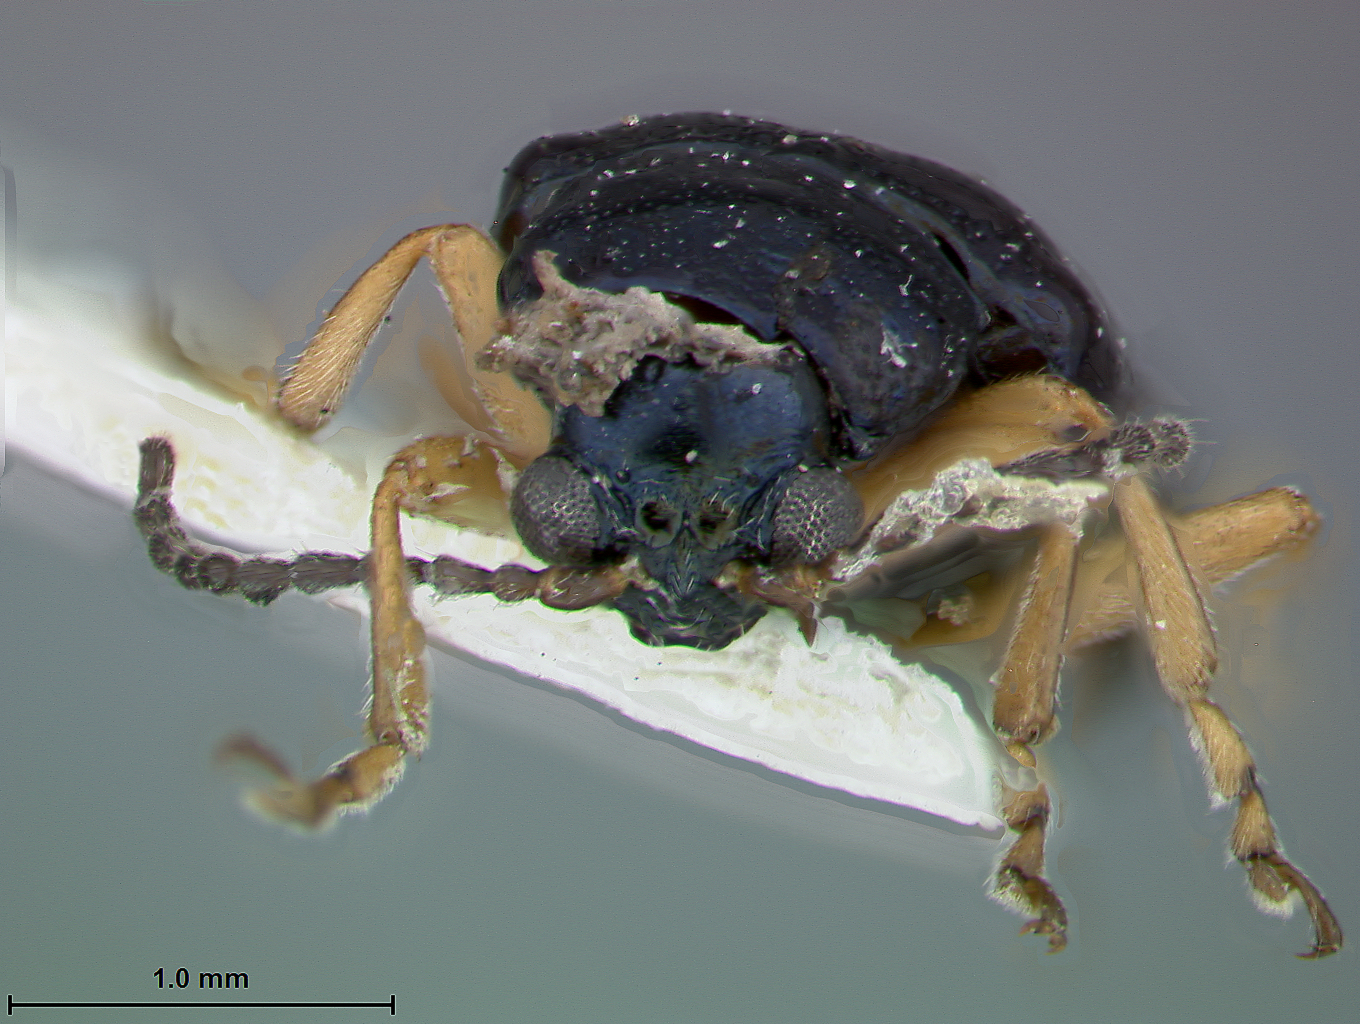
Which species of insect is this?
Luperodes antillarum
